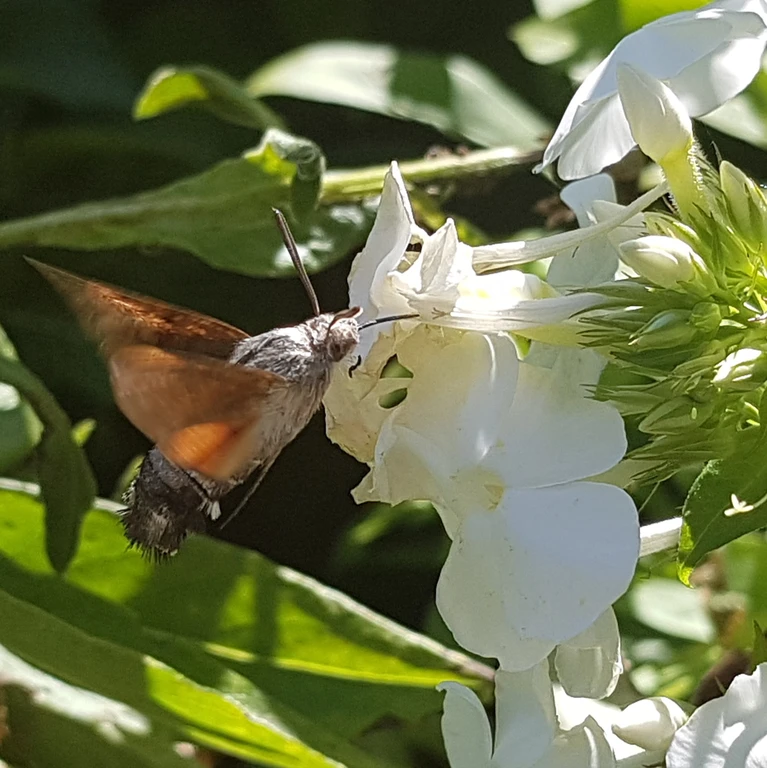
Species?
Macroglossum stellatarum
